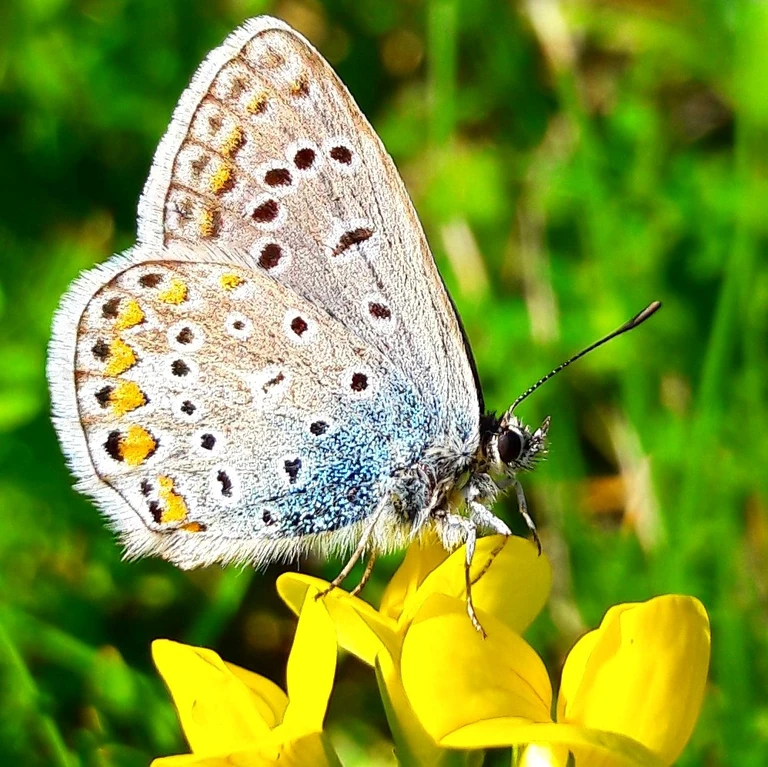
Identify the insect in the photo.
Polyommatus icarus
